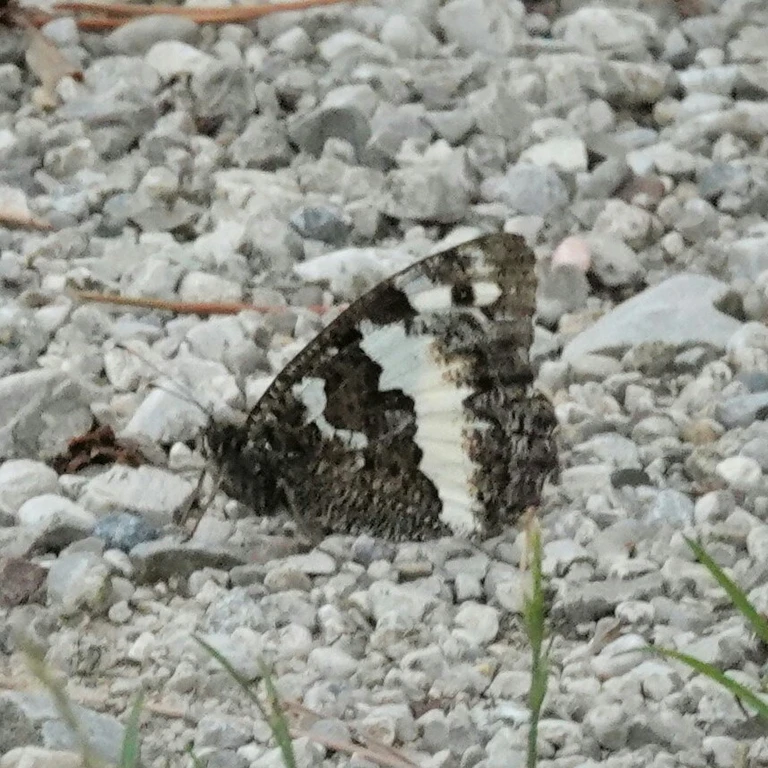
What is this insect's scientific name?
Brintesia circe
